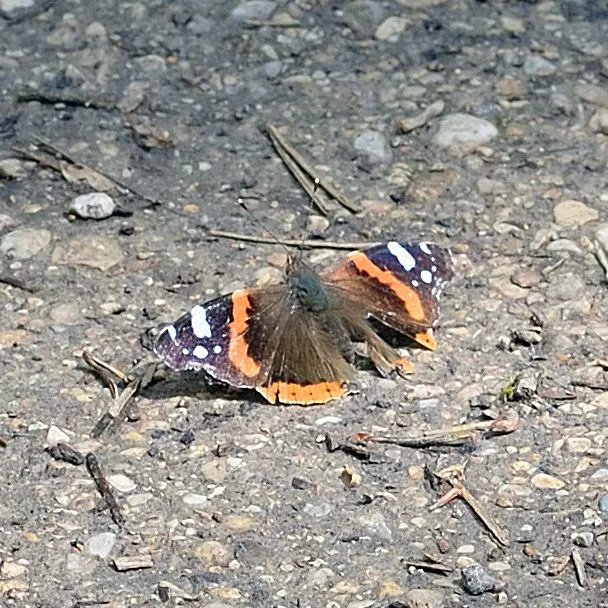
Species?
Vanessa atalanta
